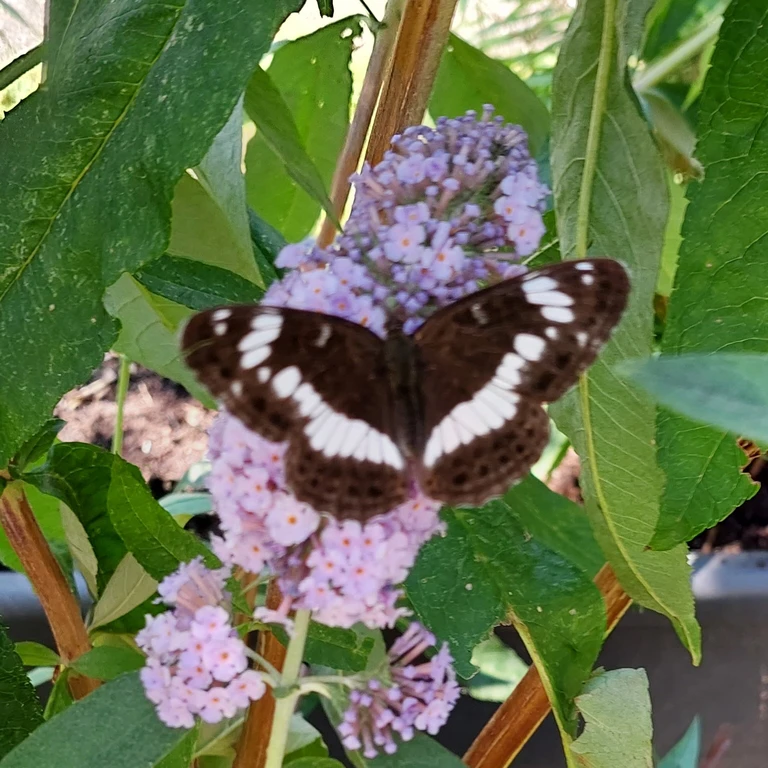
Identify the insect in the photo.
Limenitis camilla (also Ladoga camilla)
